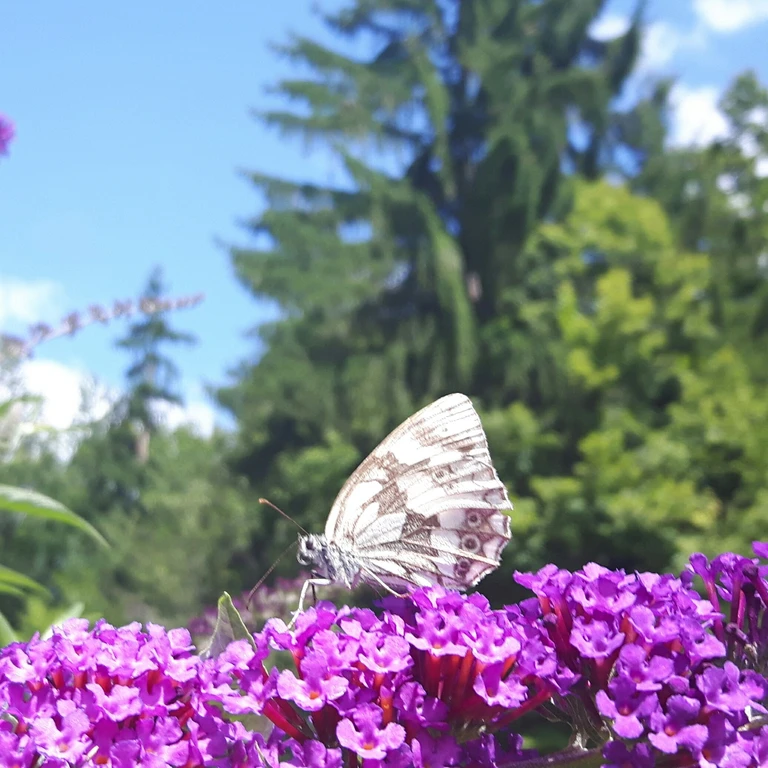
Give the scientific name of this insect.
Melanargia galathea
